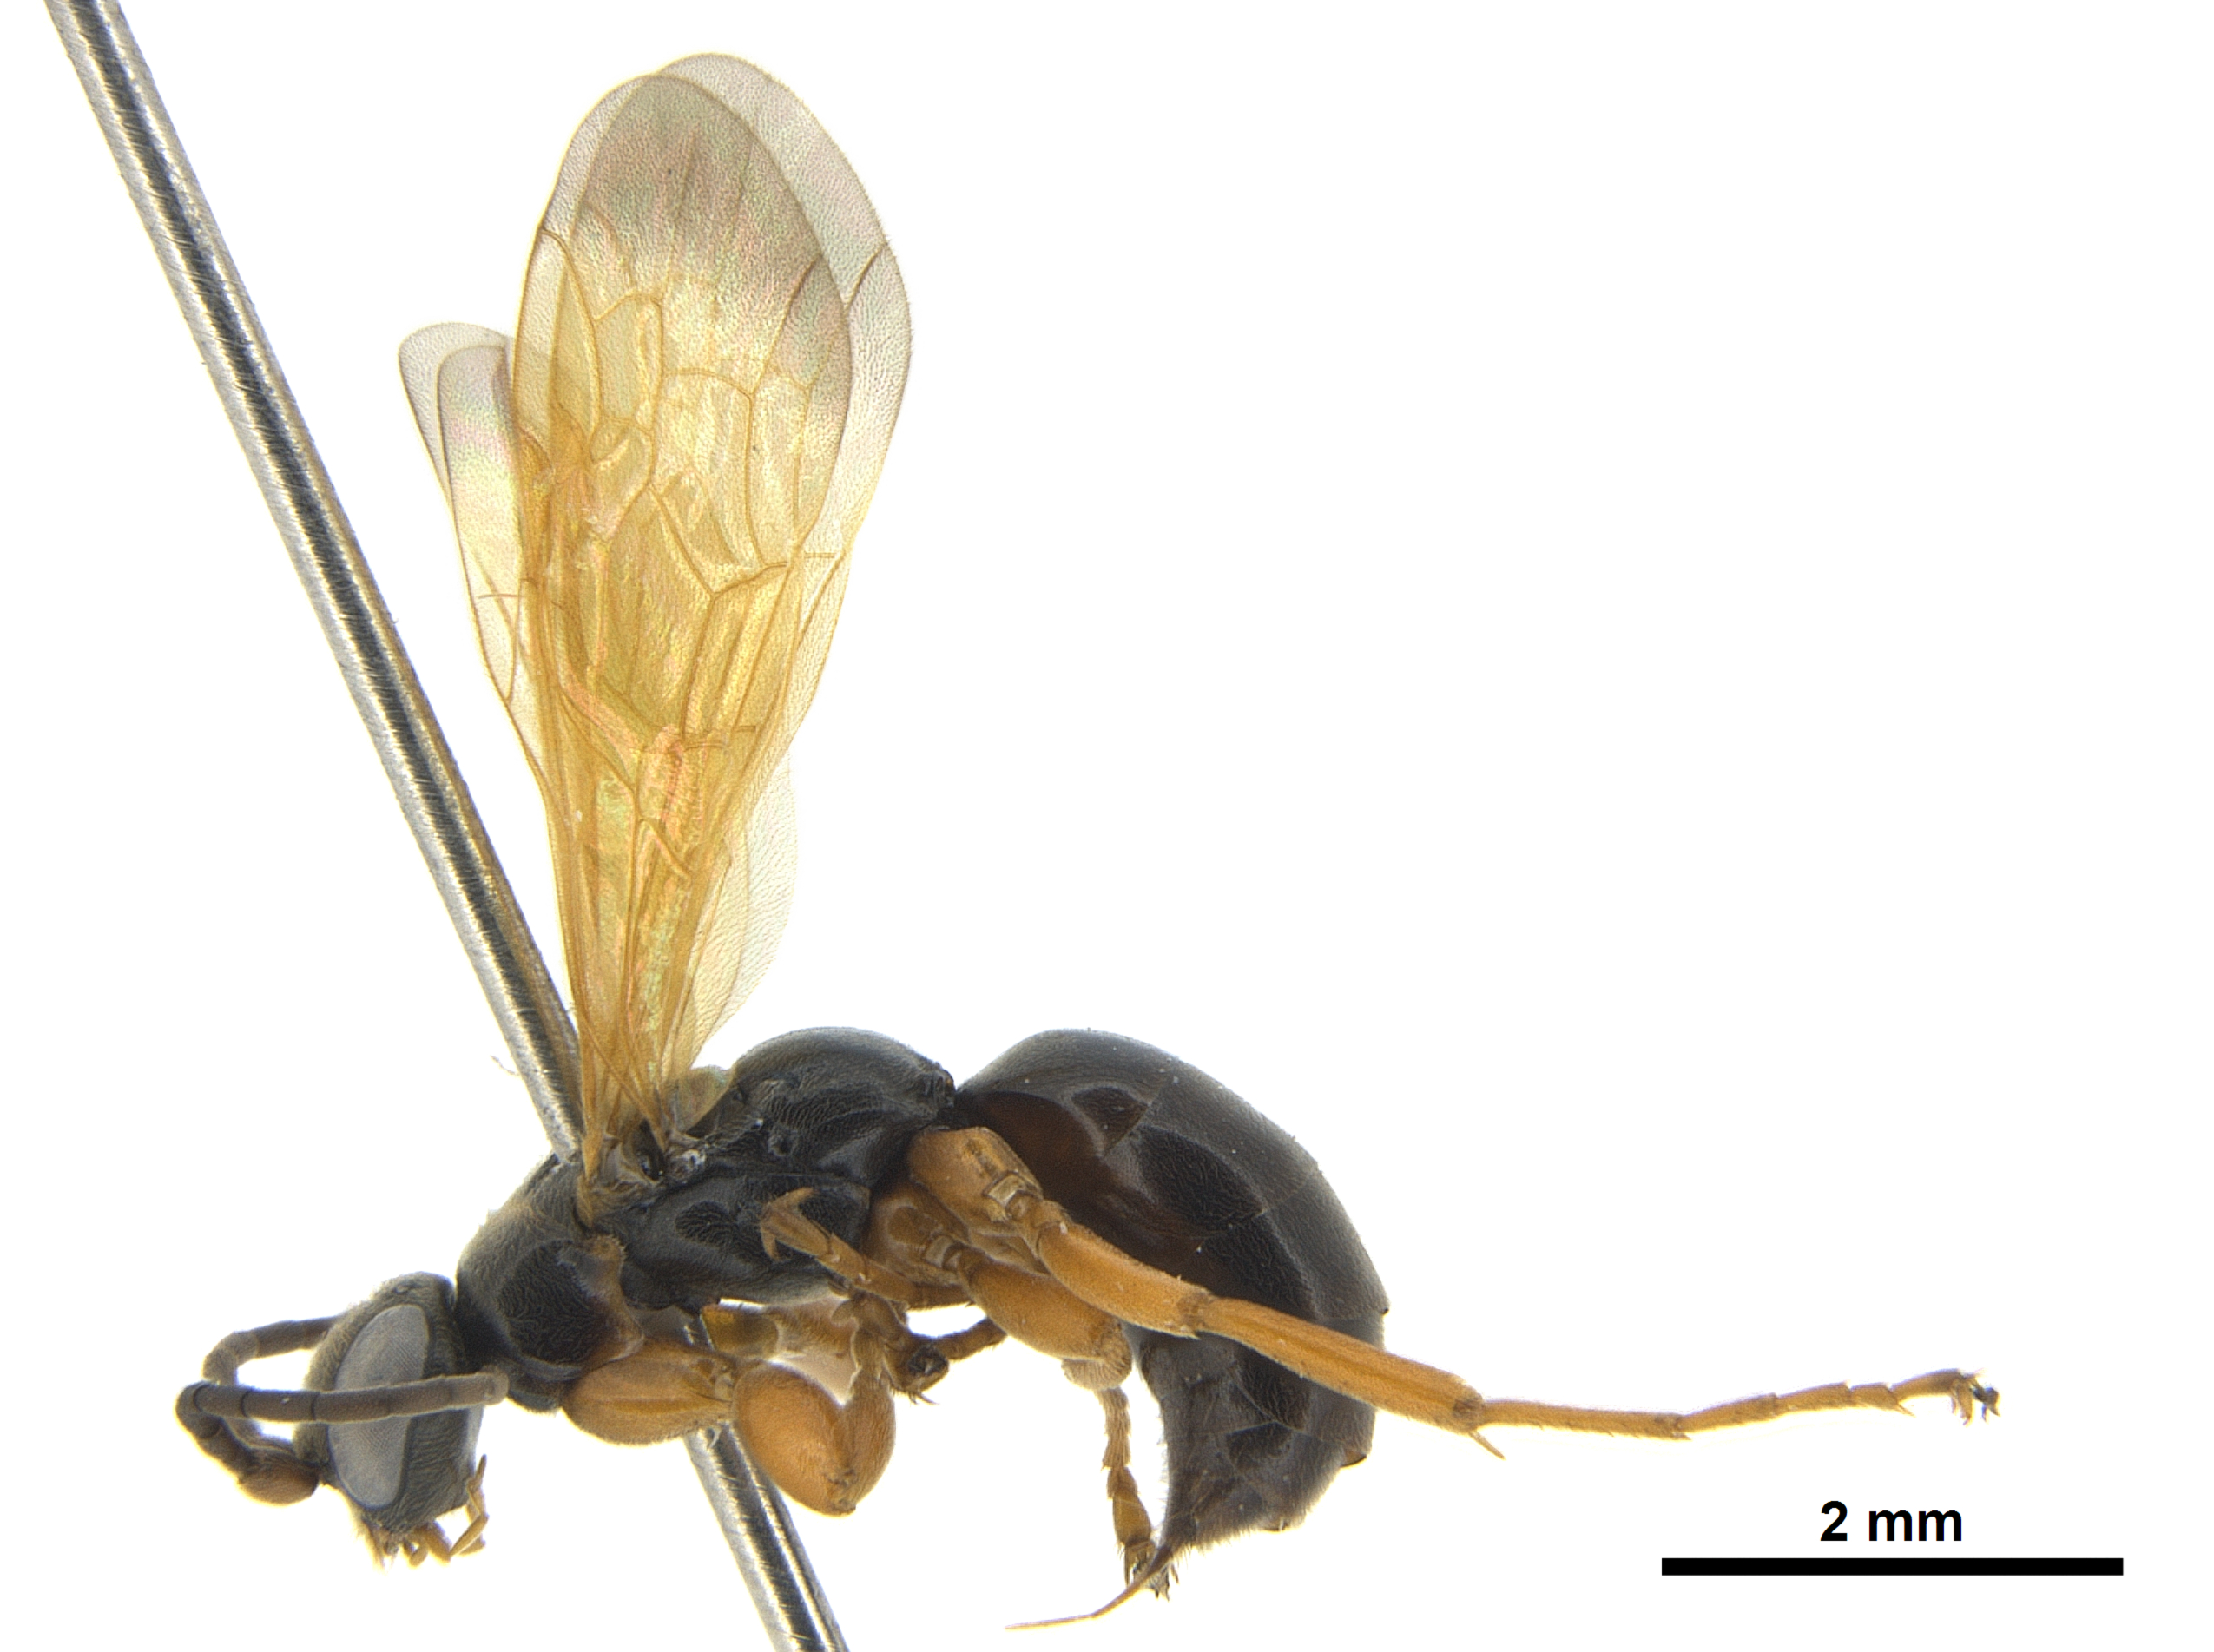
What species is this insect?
Epipompilus insularis
